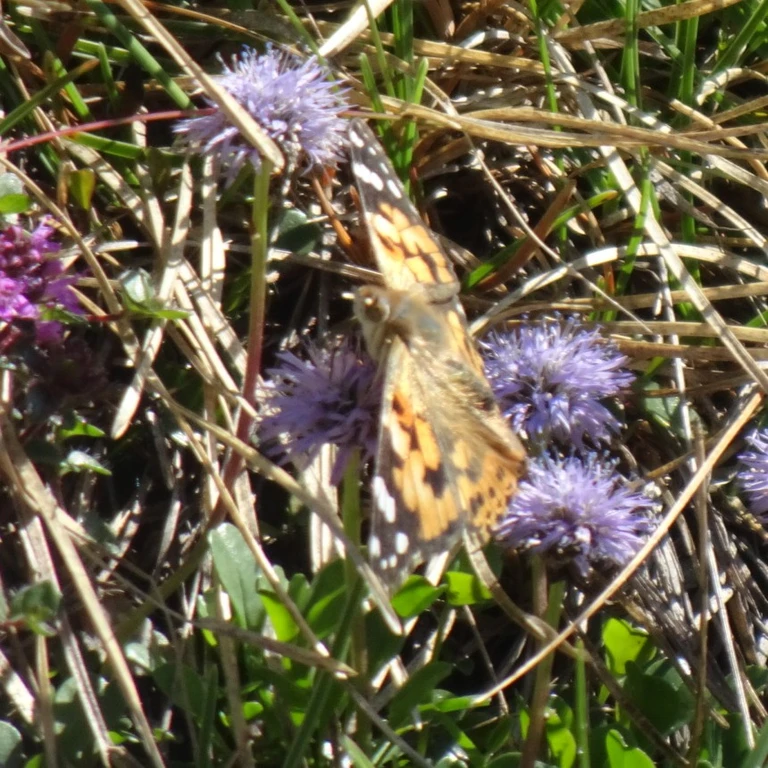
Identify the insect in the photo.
Vanessa cardui
